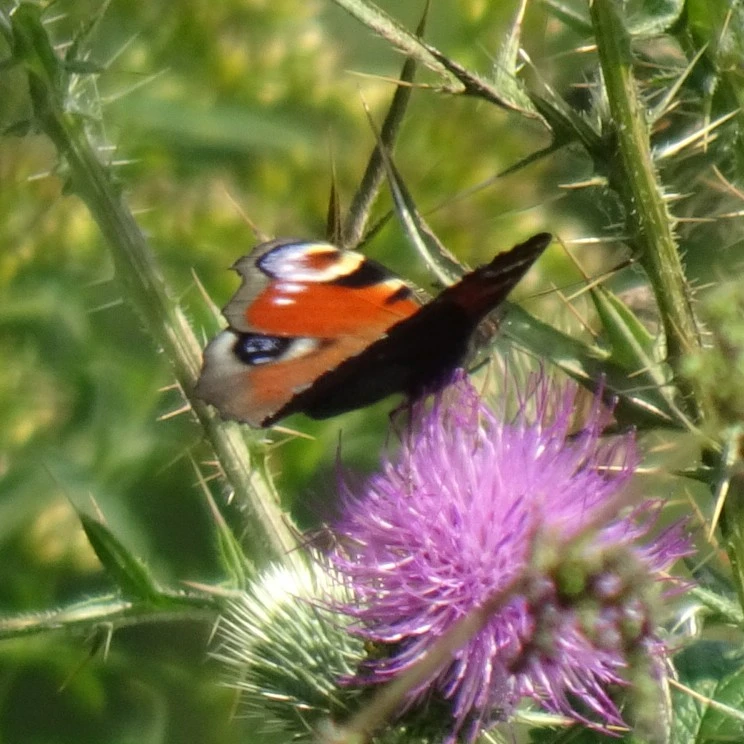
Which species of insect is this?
Aglais io
